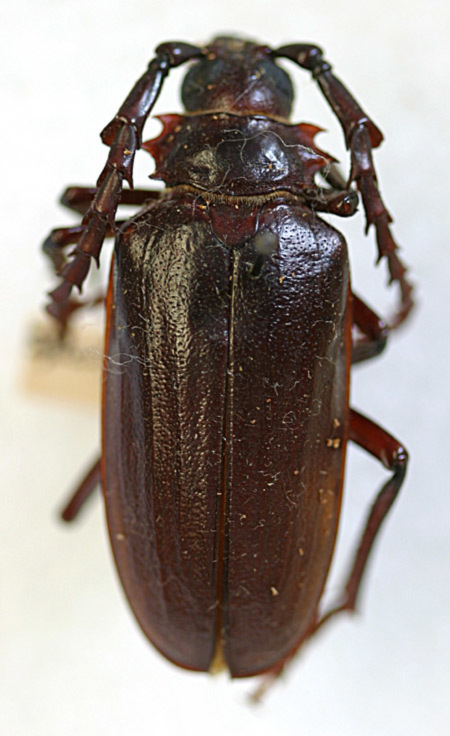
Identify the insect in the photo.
Prionus californicus (also Prionus spaldingi)
